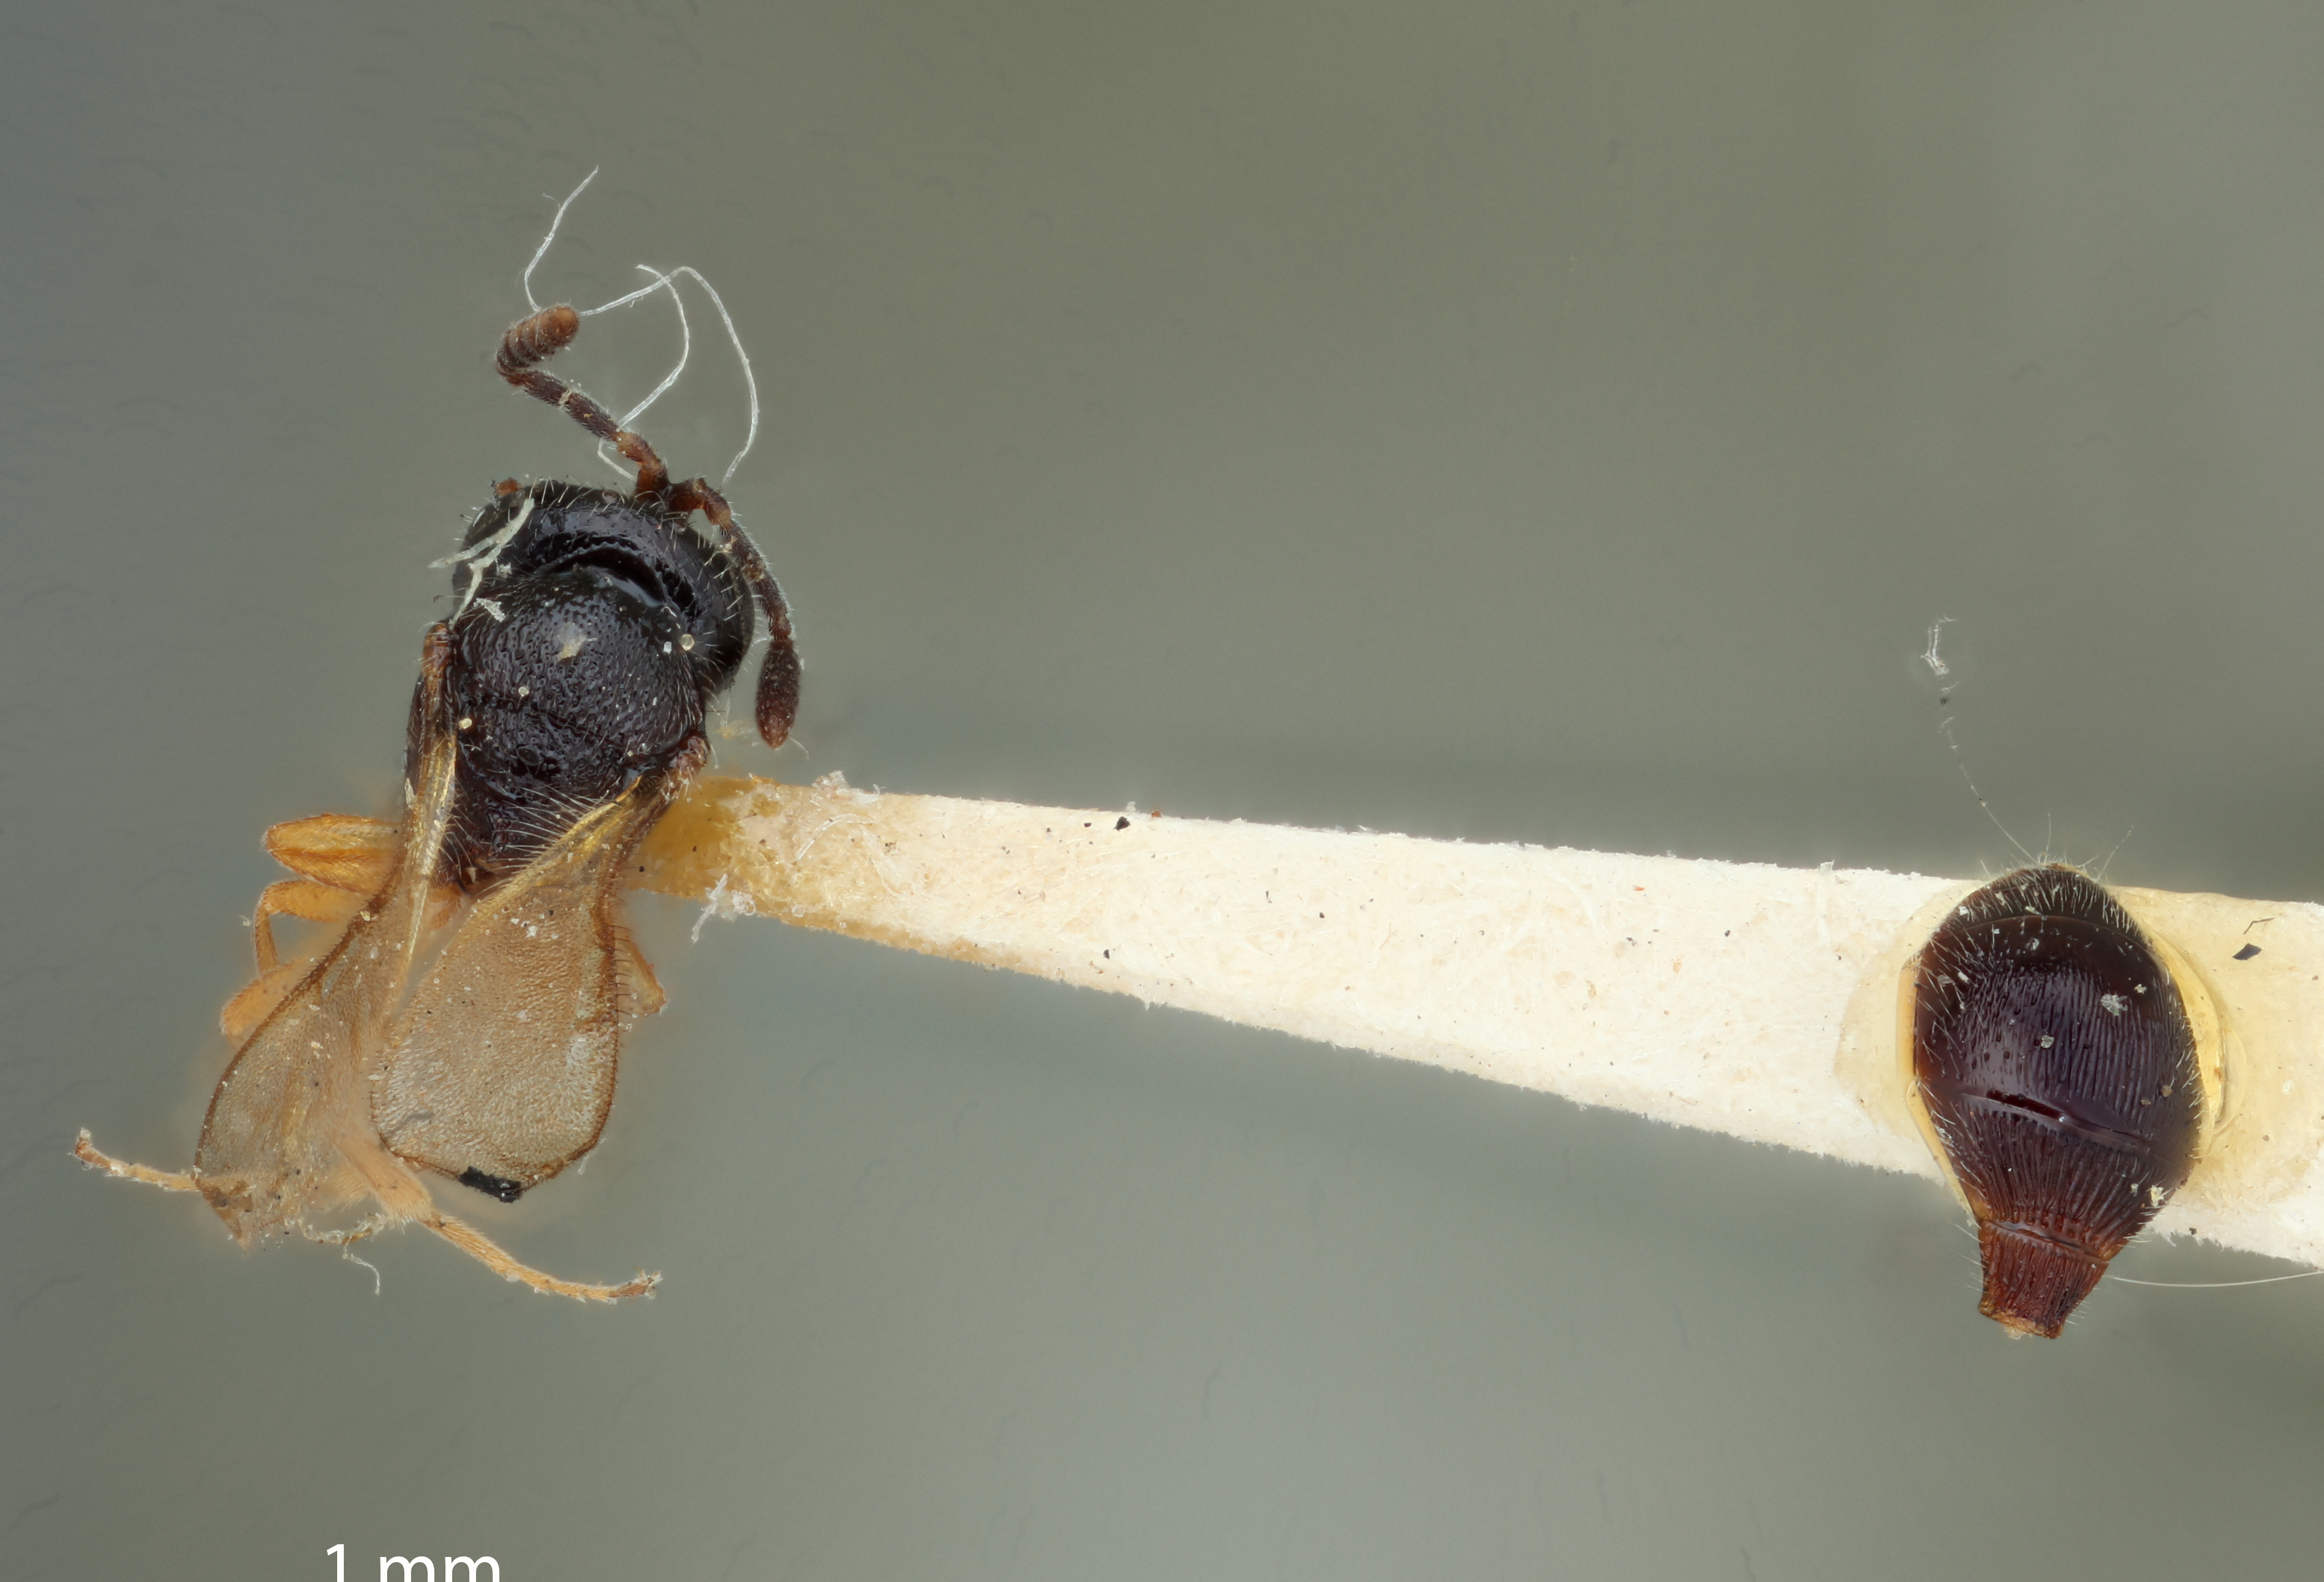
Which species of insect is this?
Prosacantha marylandica
